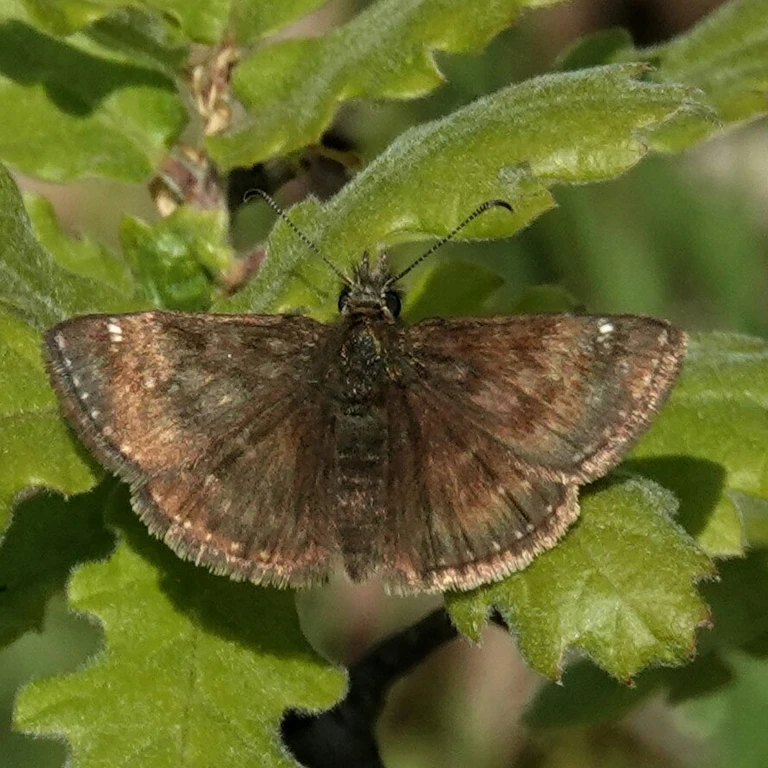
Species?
Erynnis tages
